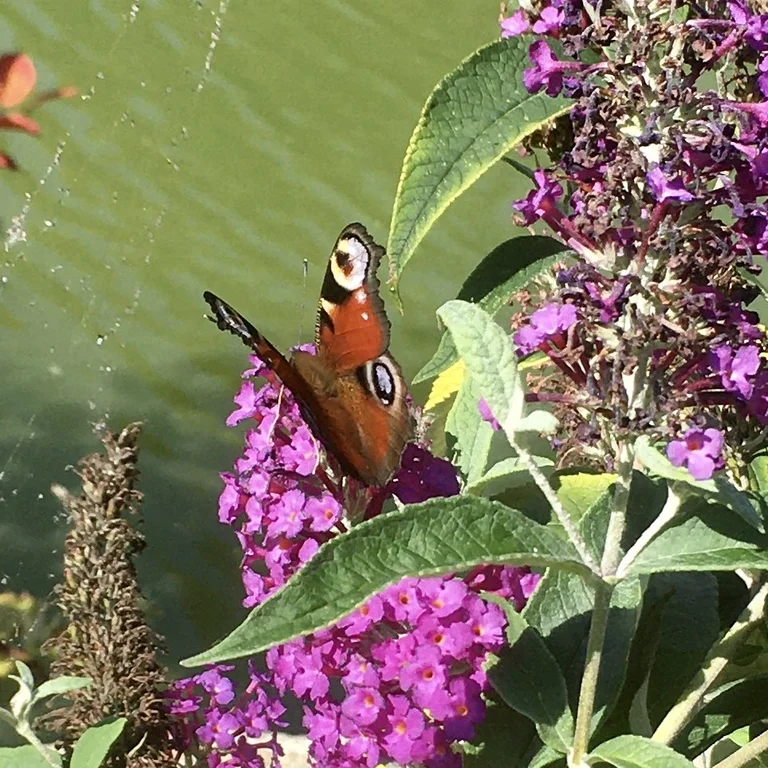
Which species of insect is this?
Aglais io
